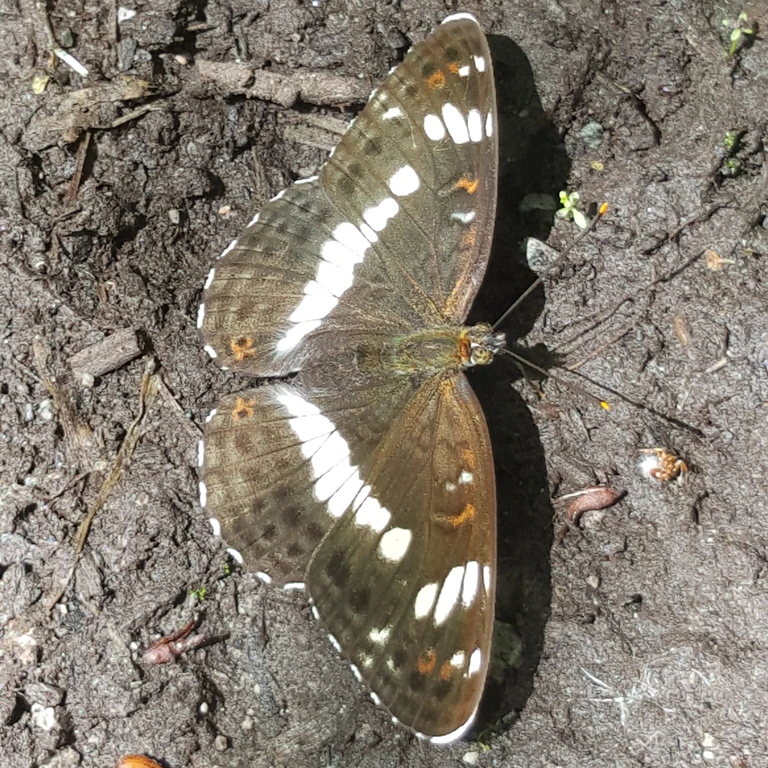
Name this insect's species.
Limenitis camilla (also Ladoga camilla)
